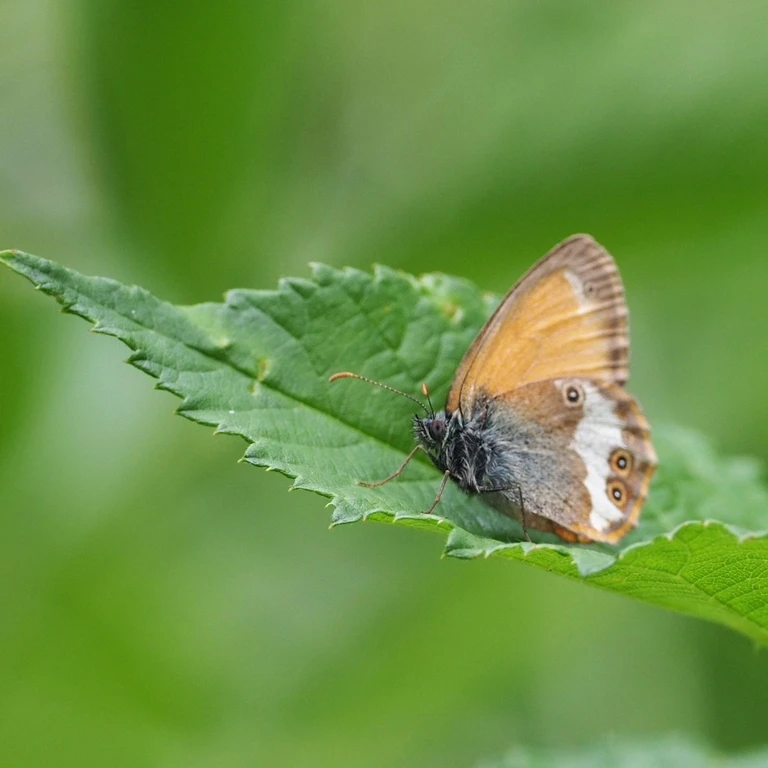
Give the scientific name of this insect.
Coenonympha arcania
